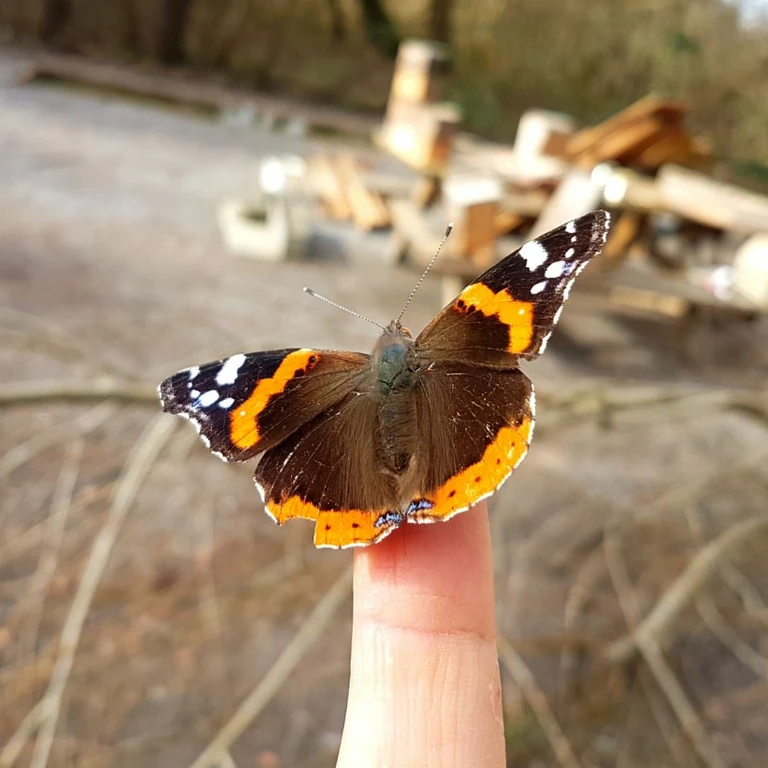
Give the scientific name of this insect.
Vanessa atalanta
